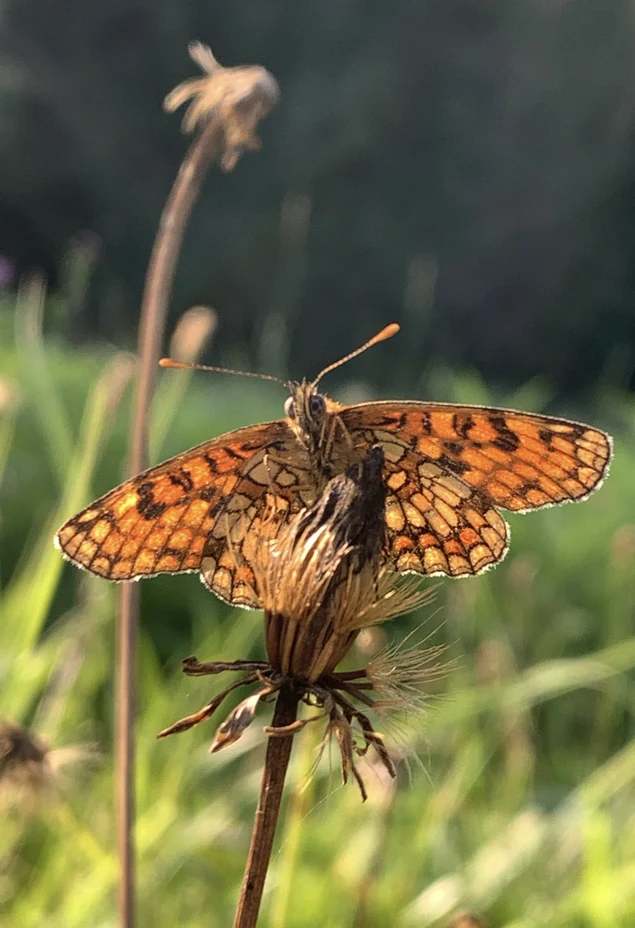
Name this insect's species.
Melitaea athalia
